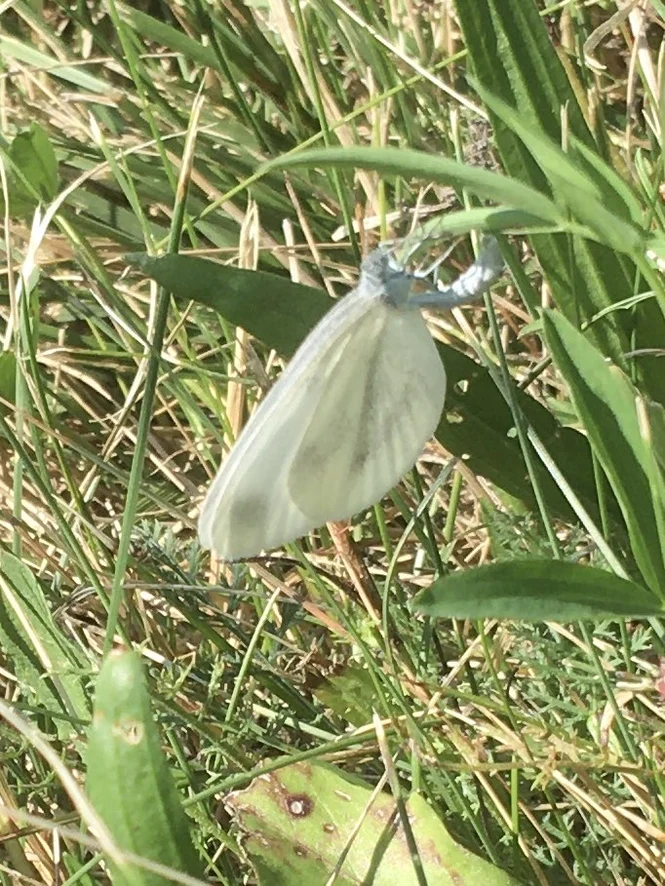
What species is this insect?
Leptidea sinapis/juvernica
